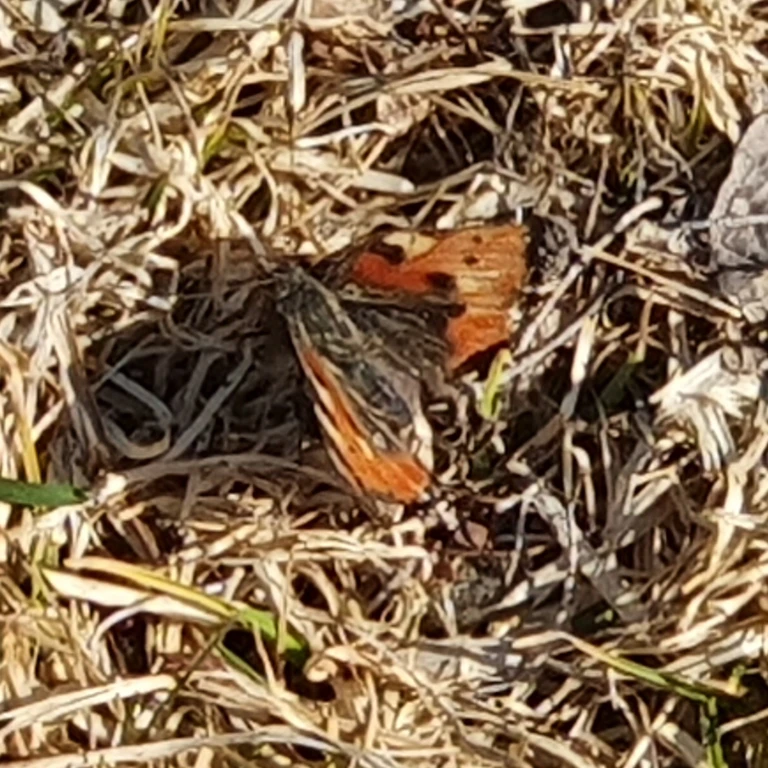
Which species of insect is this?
Aglais urticae
